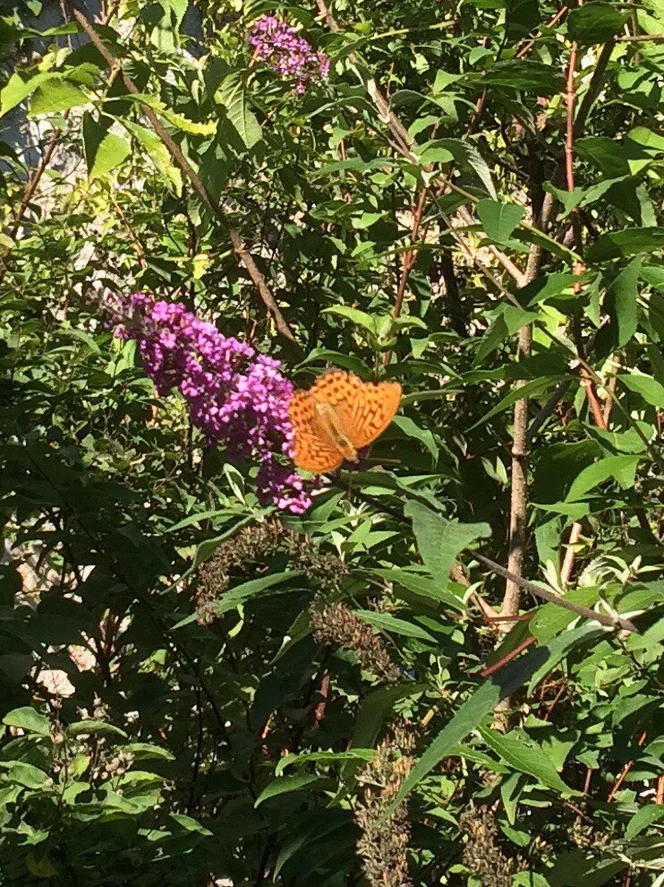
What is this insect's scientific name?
Argynnis paphia
